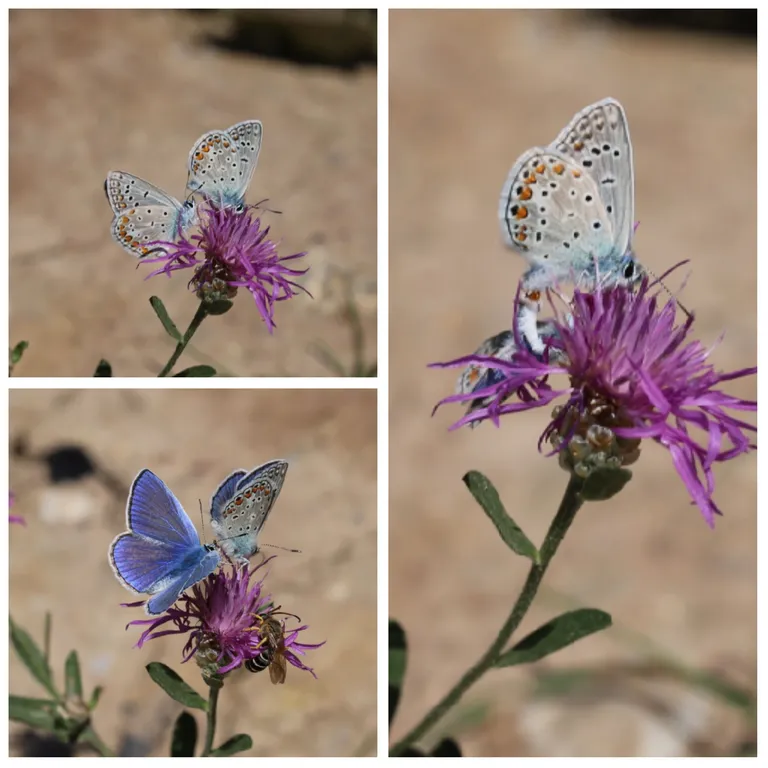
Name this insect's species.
Polyommatus icarus
